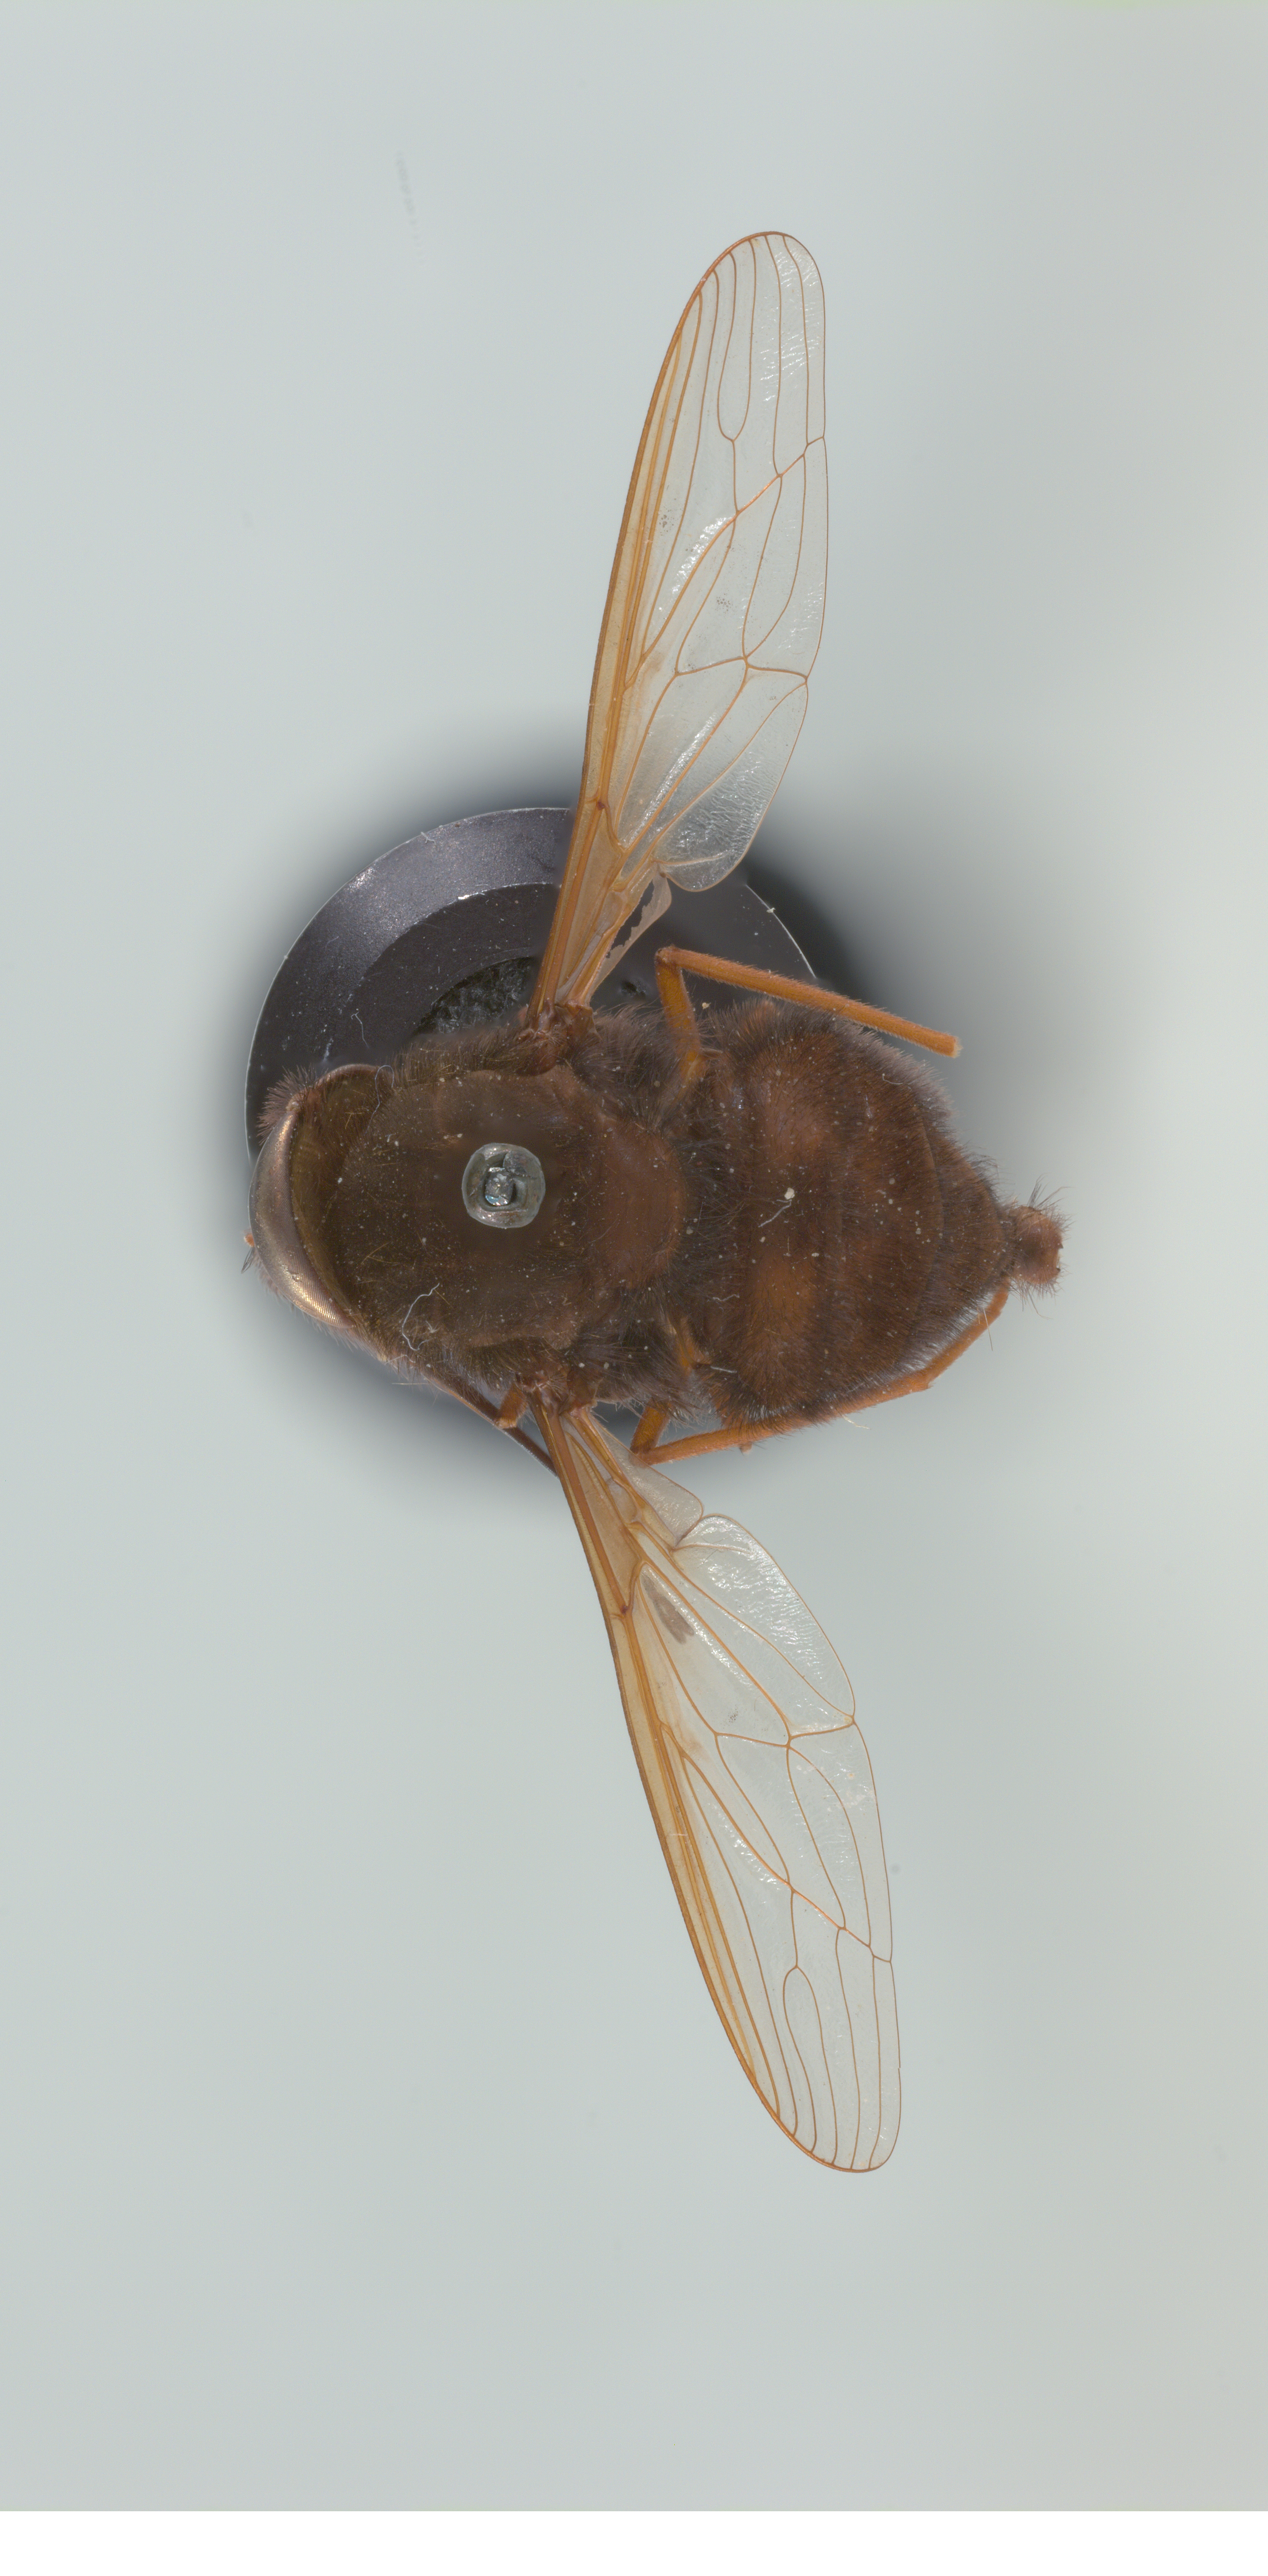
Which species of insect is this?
Prosoeca atra
